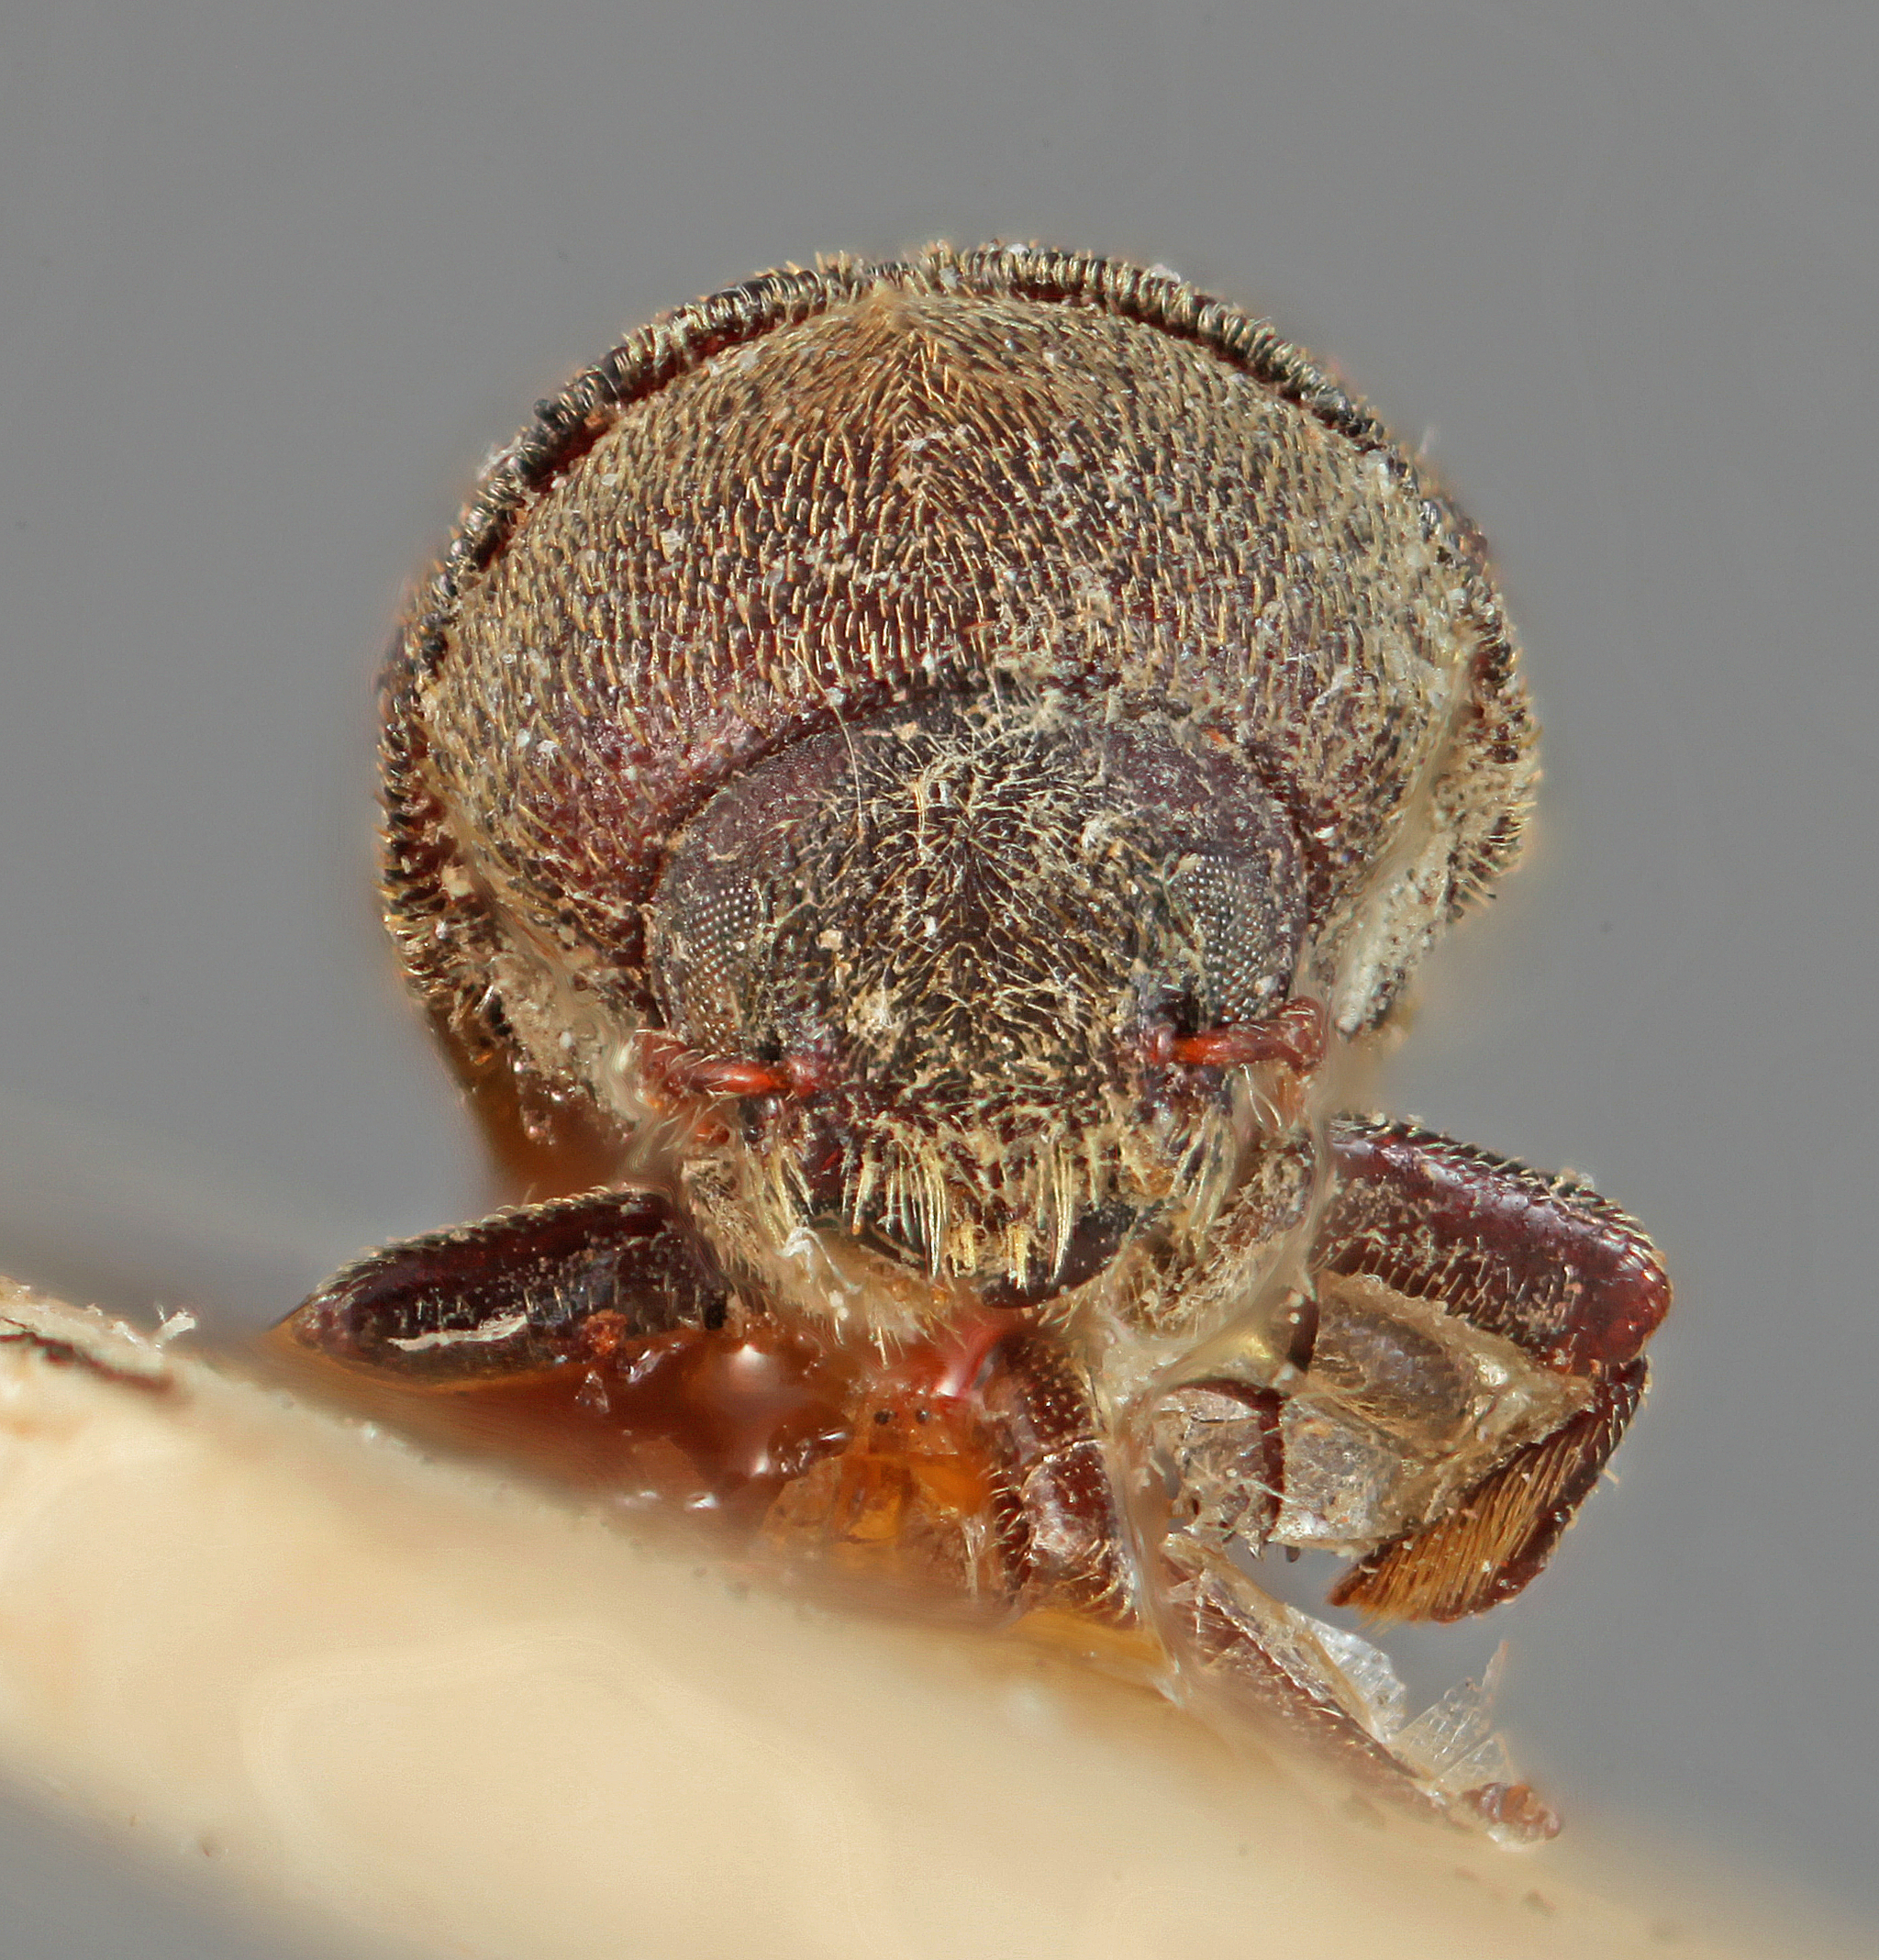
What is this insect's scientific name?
Phloeotribus suturalis
